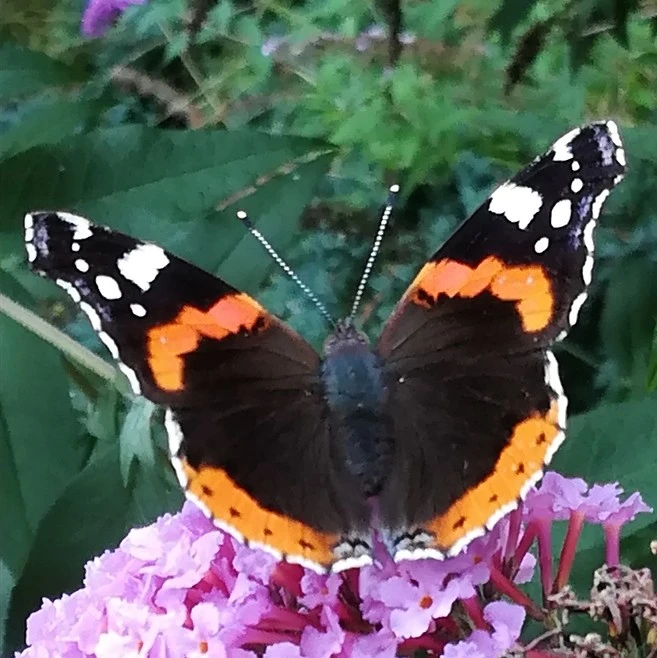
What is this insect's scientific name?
Vanessa atalanta
